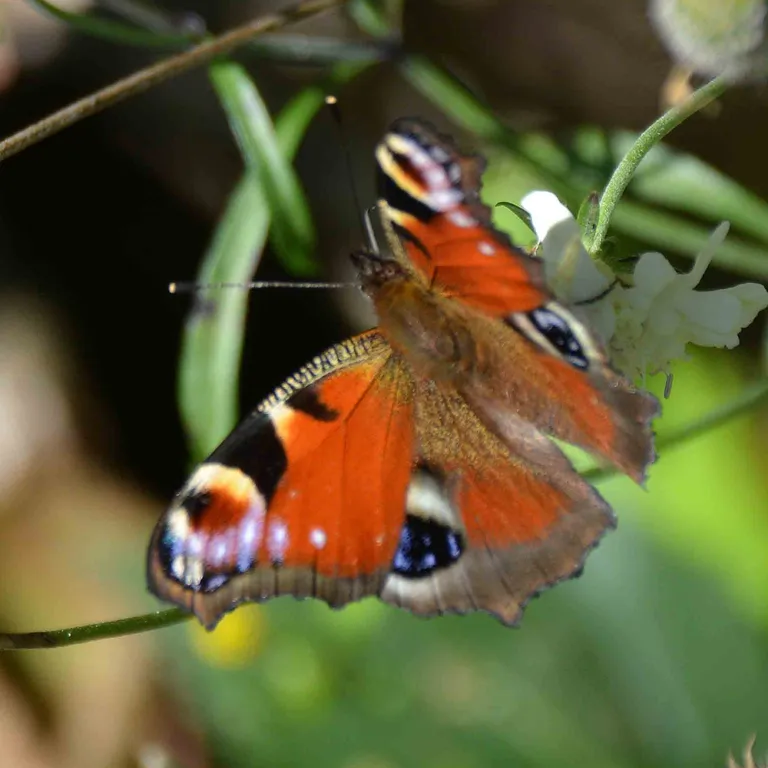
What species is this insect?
Aglais io
